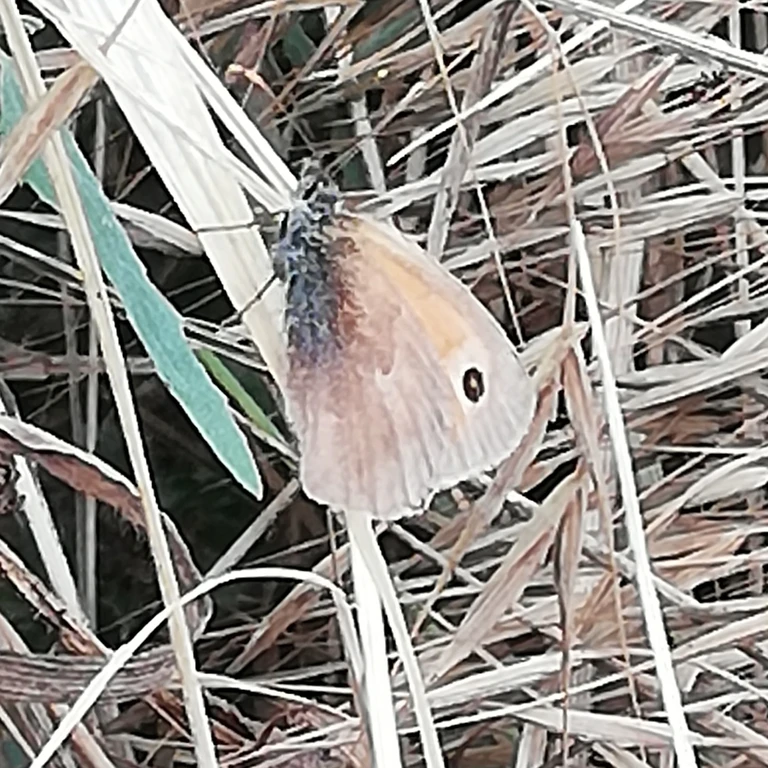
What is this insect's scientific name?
Maniola jurtina
